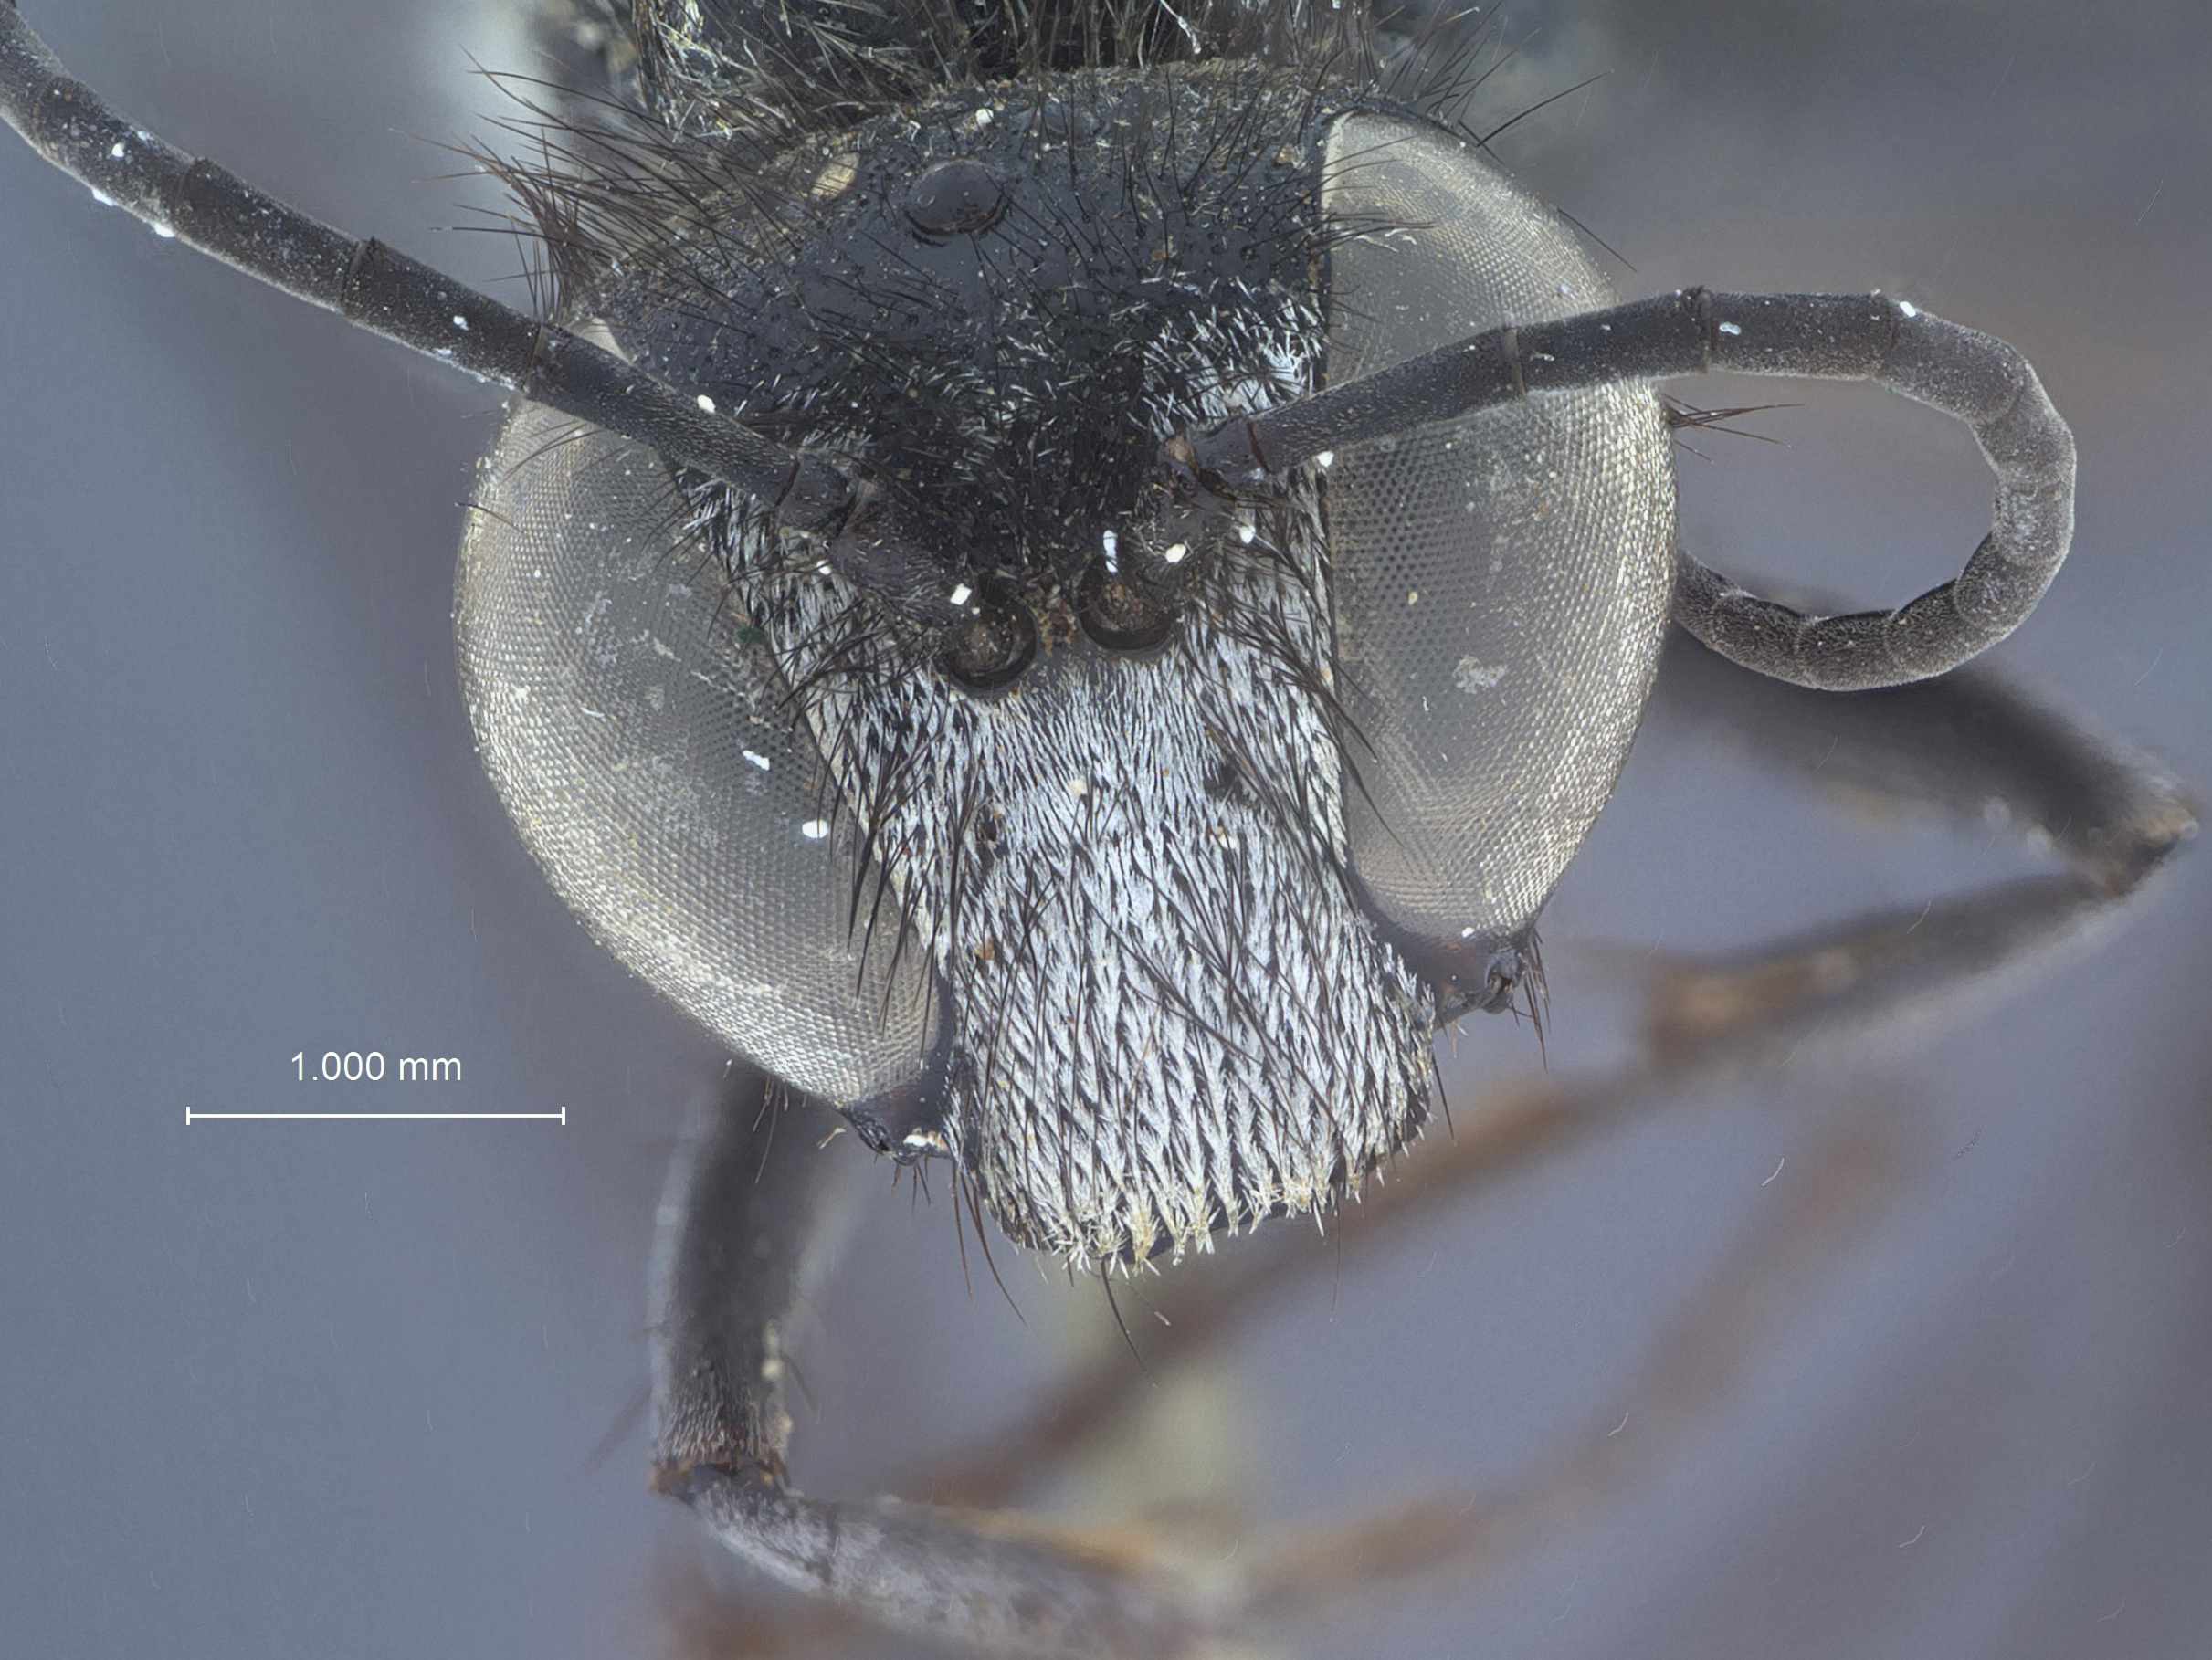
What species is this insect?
Ammophila gobiensis
